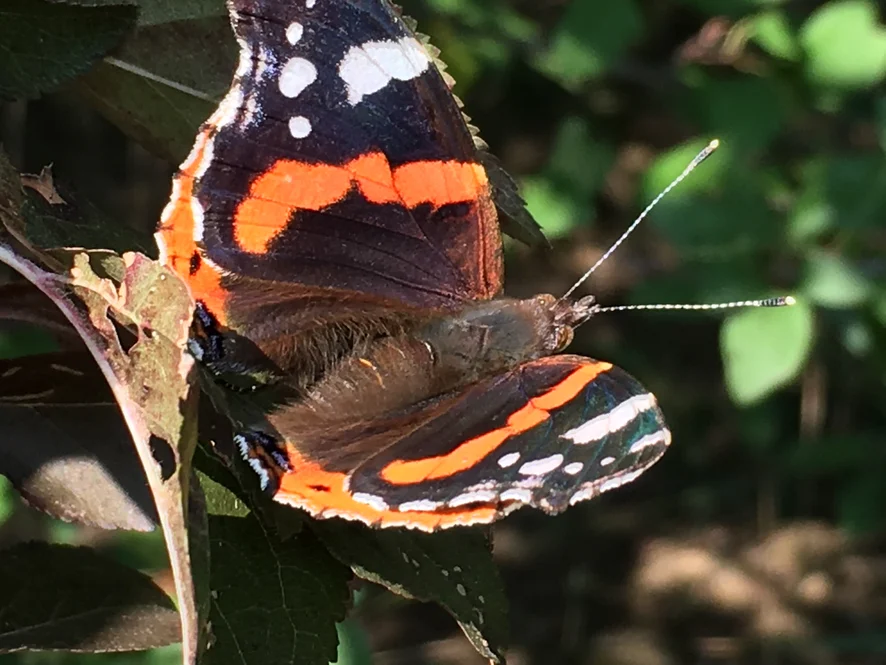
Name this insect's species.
Vanessa atalanta
